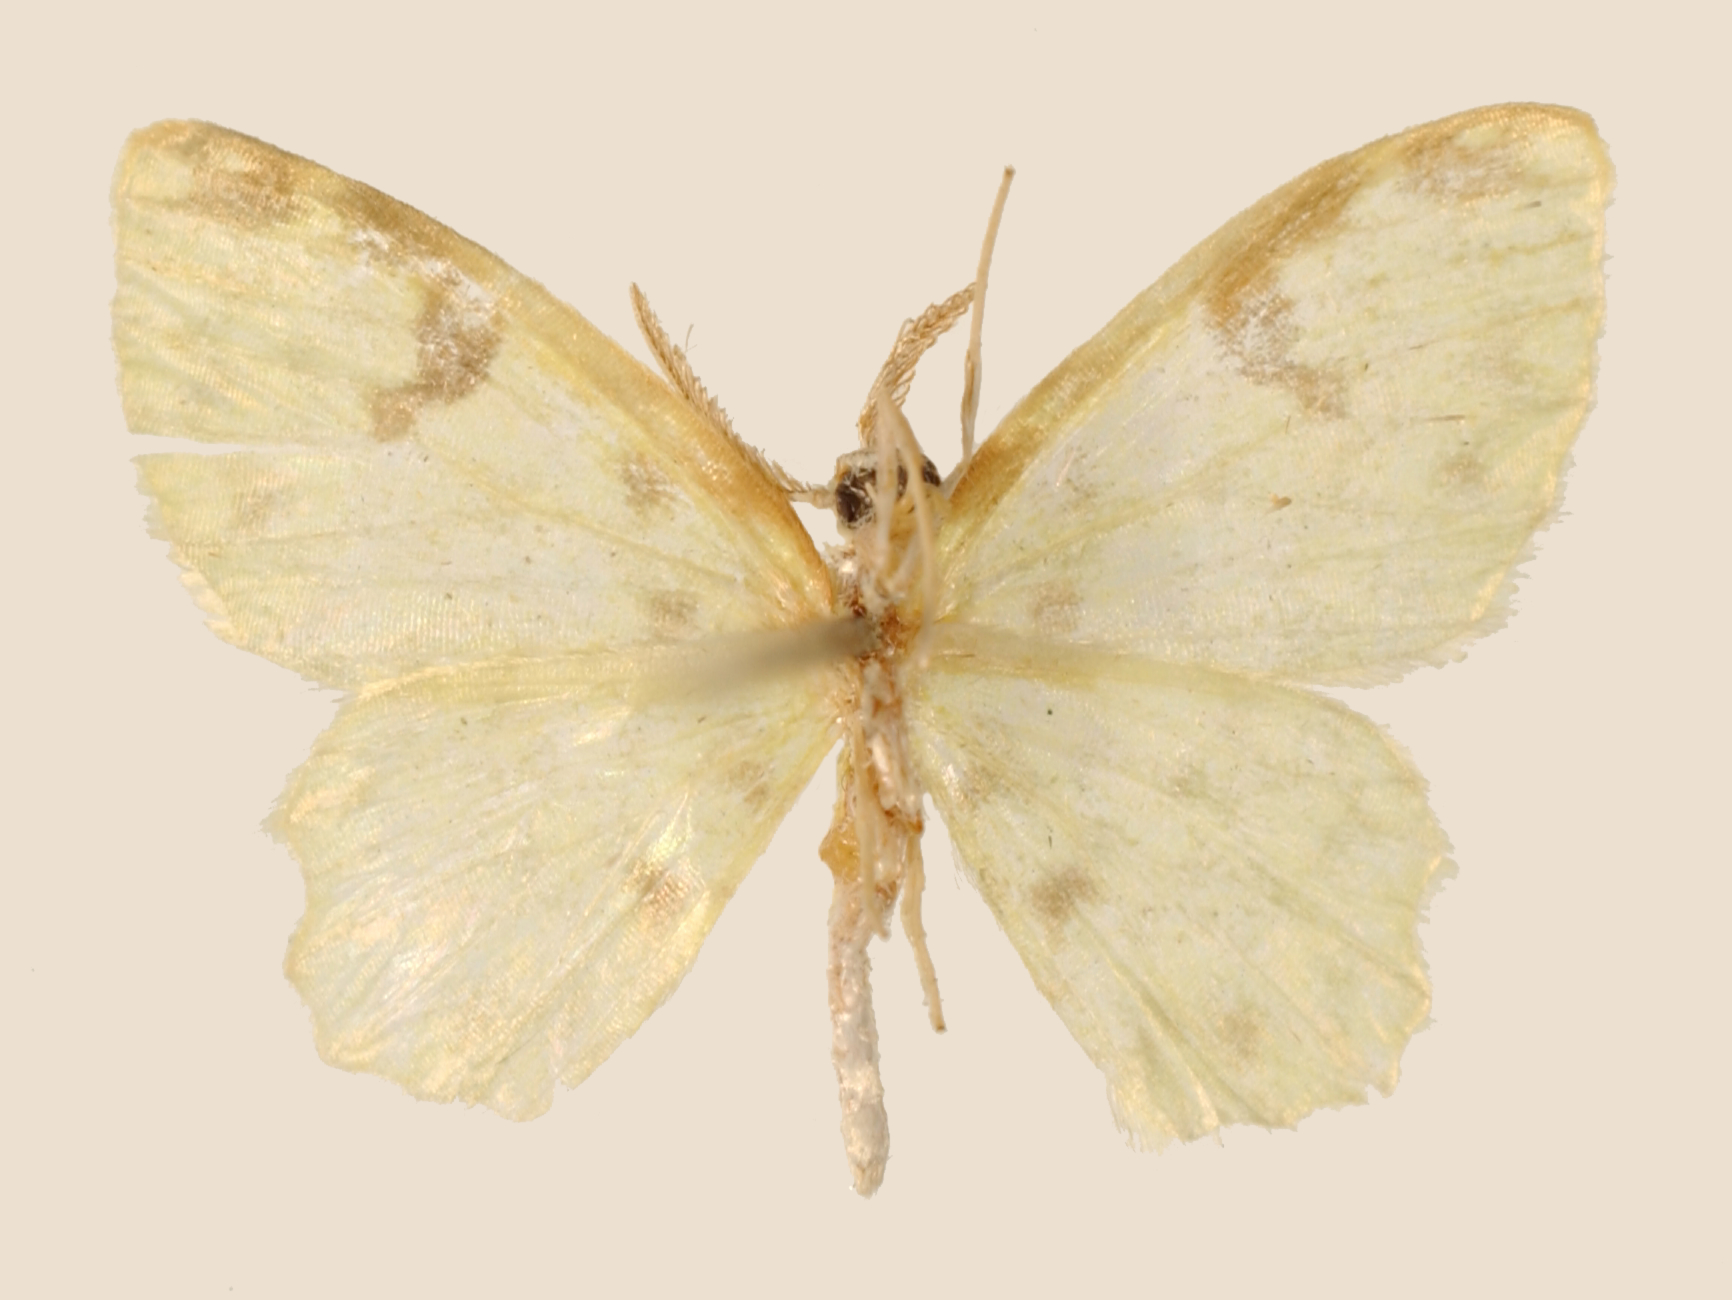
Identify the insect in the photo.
Hydata opella
